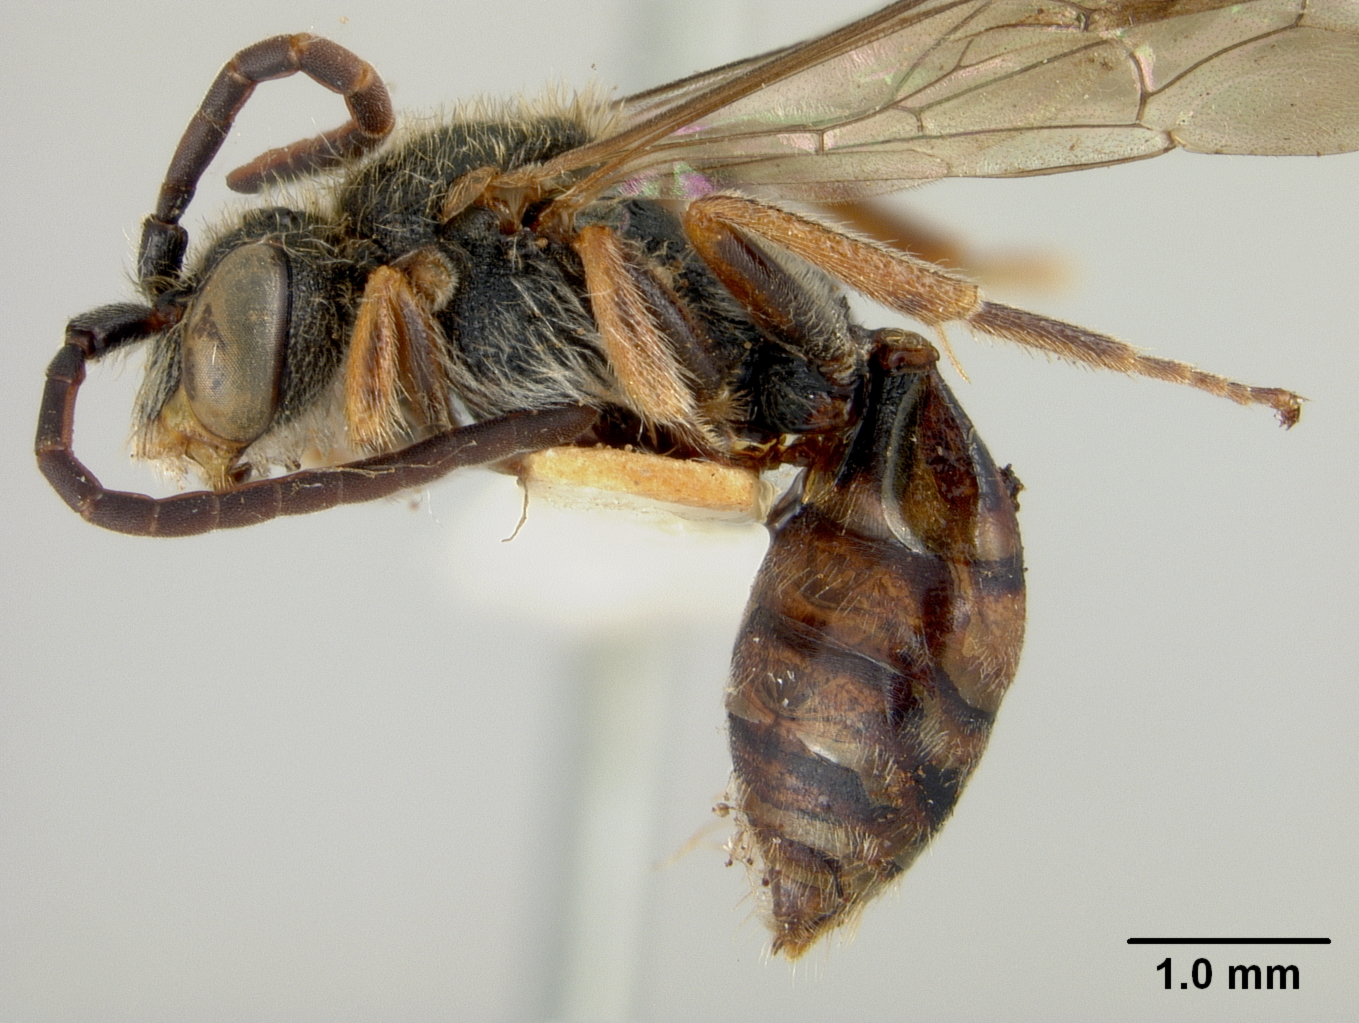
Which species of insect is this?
Nomada hakonensis
